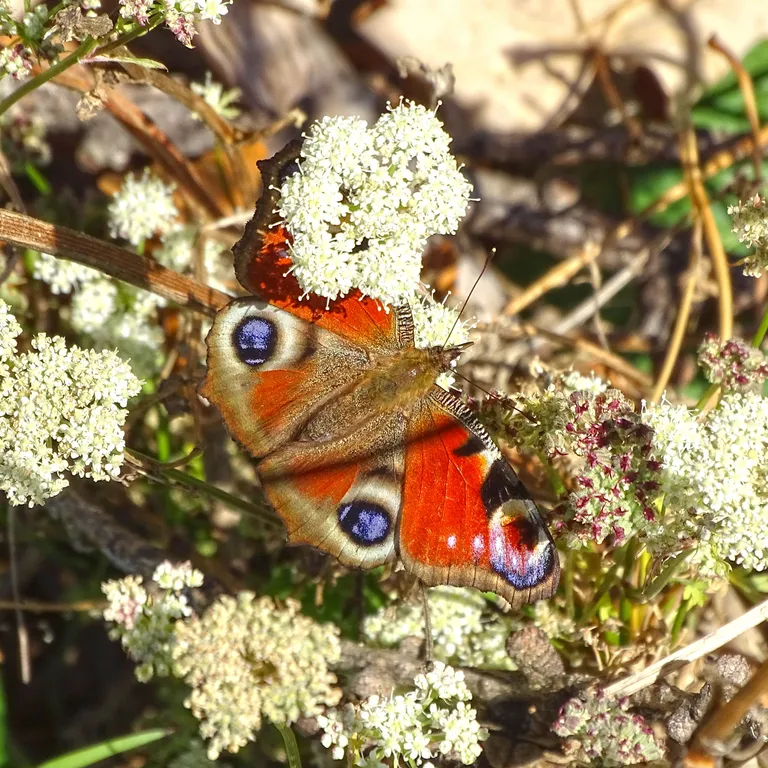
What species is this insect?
Aglais io
